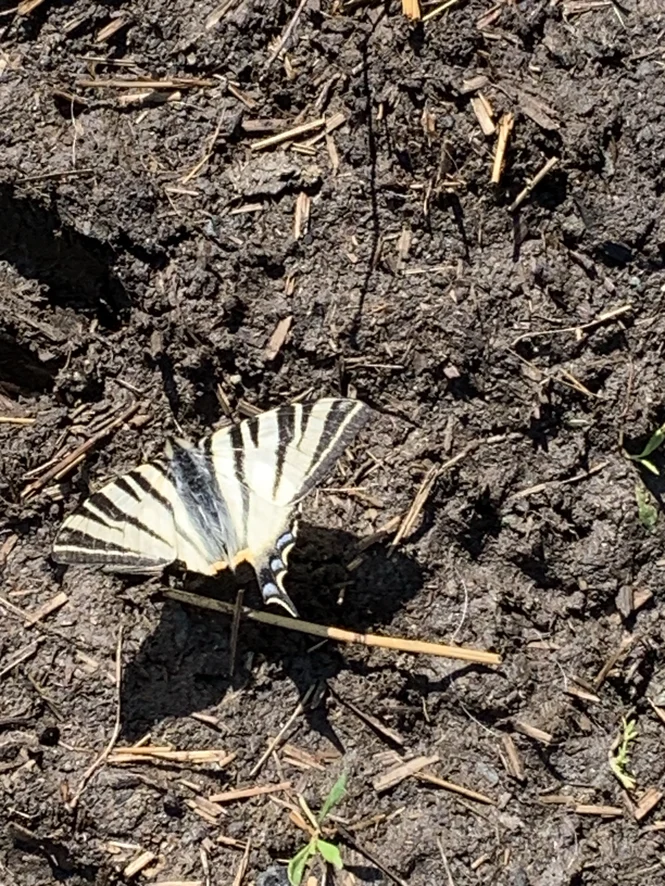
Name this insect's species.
Iphiclides podalirius
